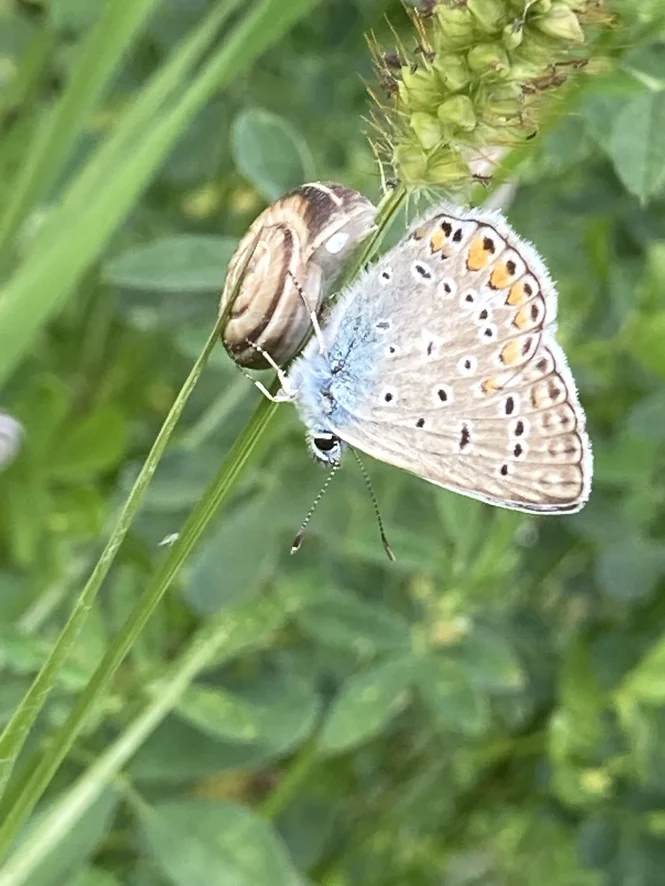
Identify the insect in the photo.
Polyommatus icarus
